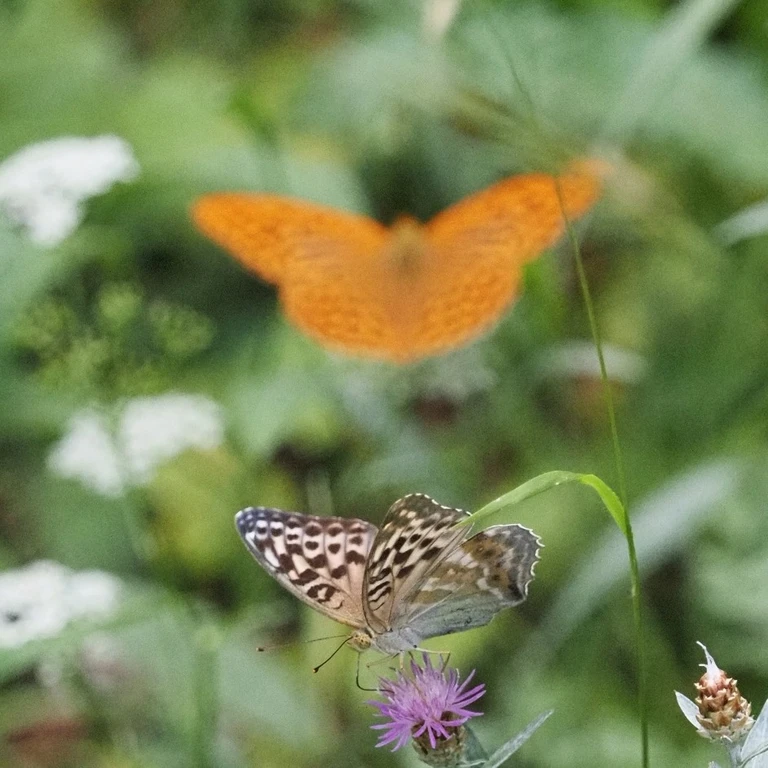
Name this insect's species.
Argynnis paphia
